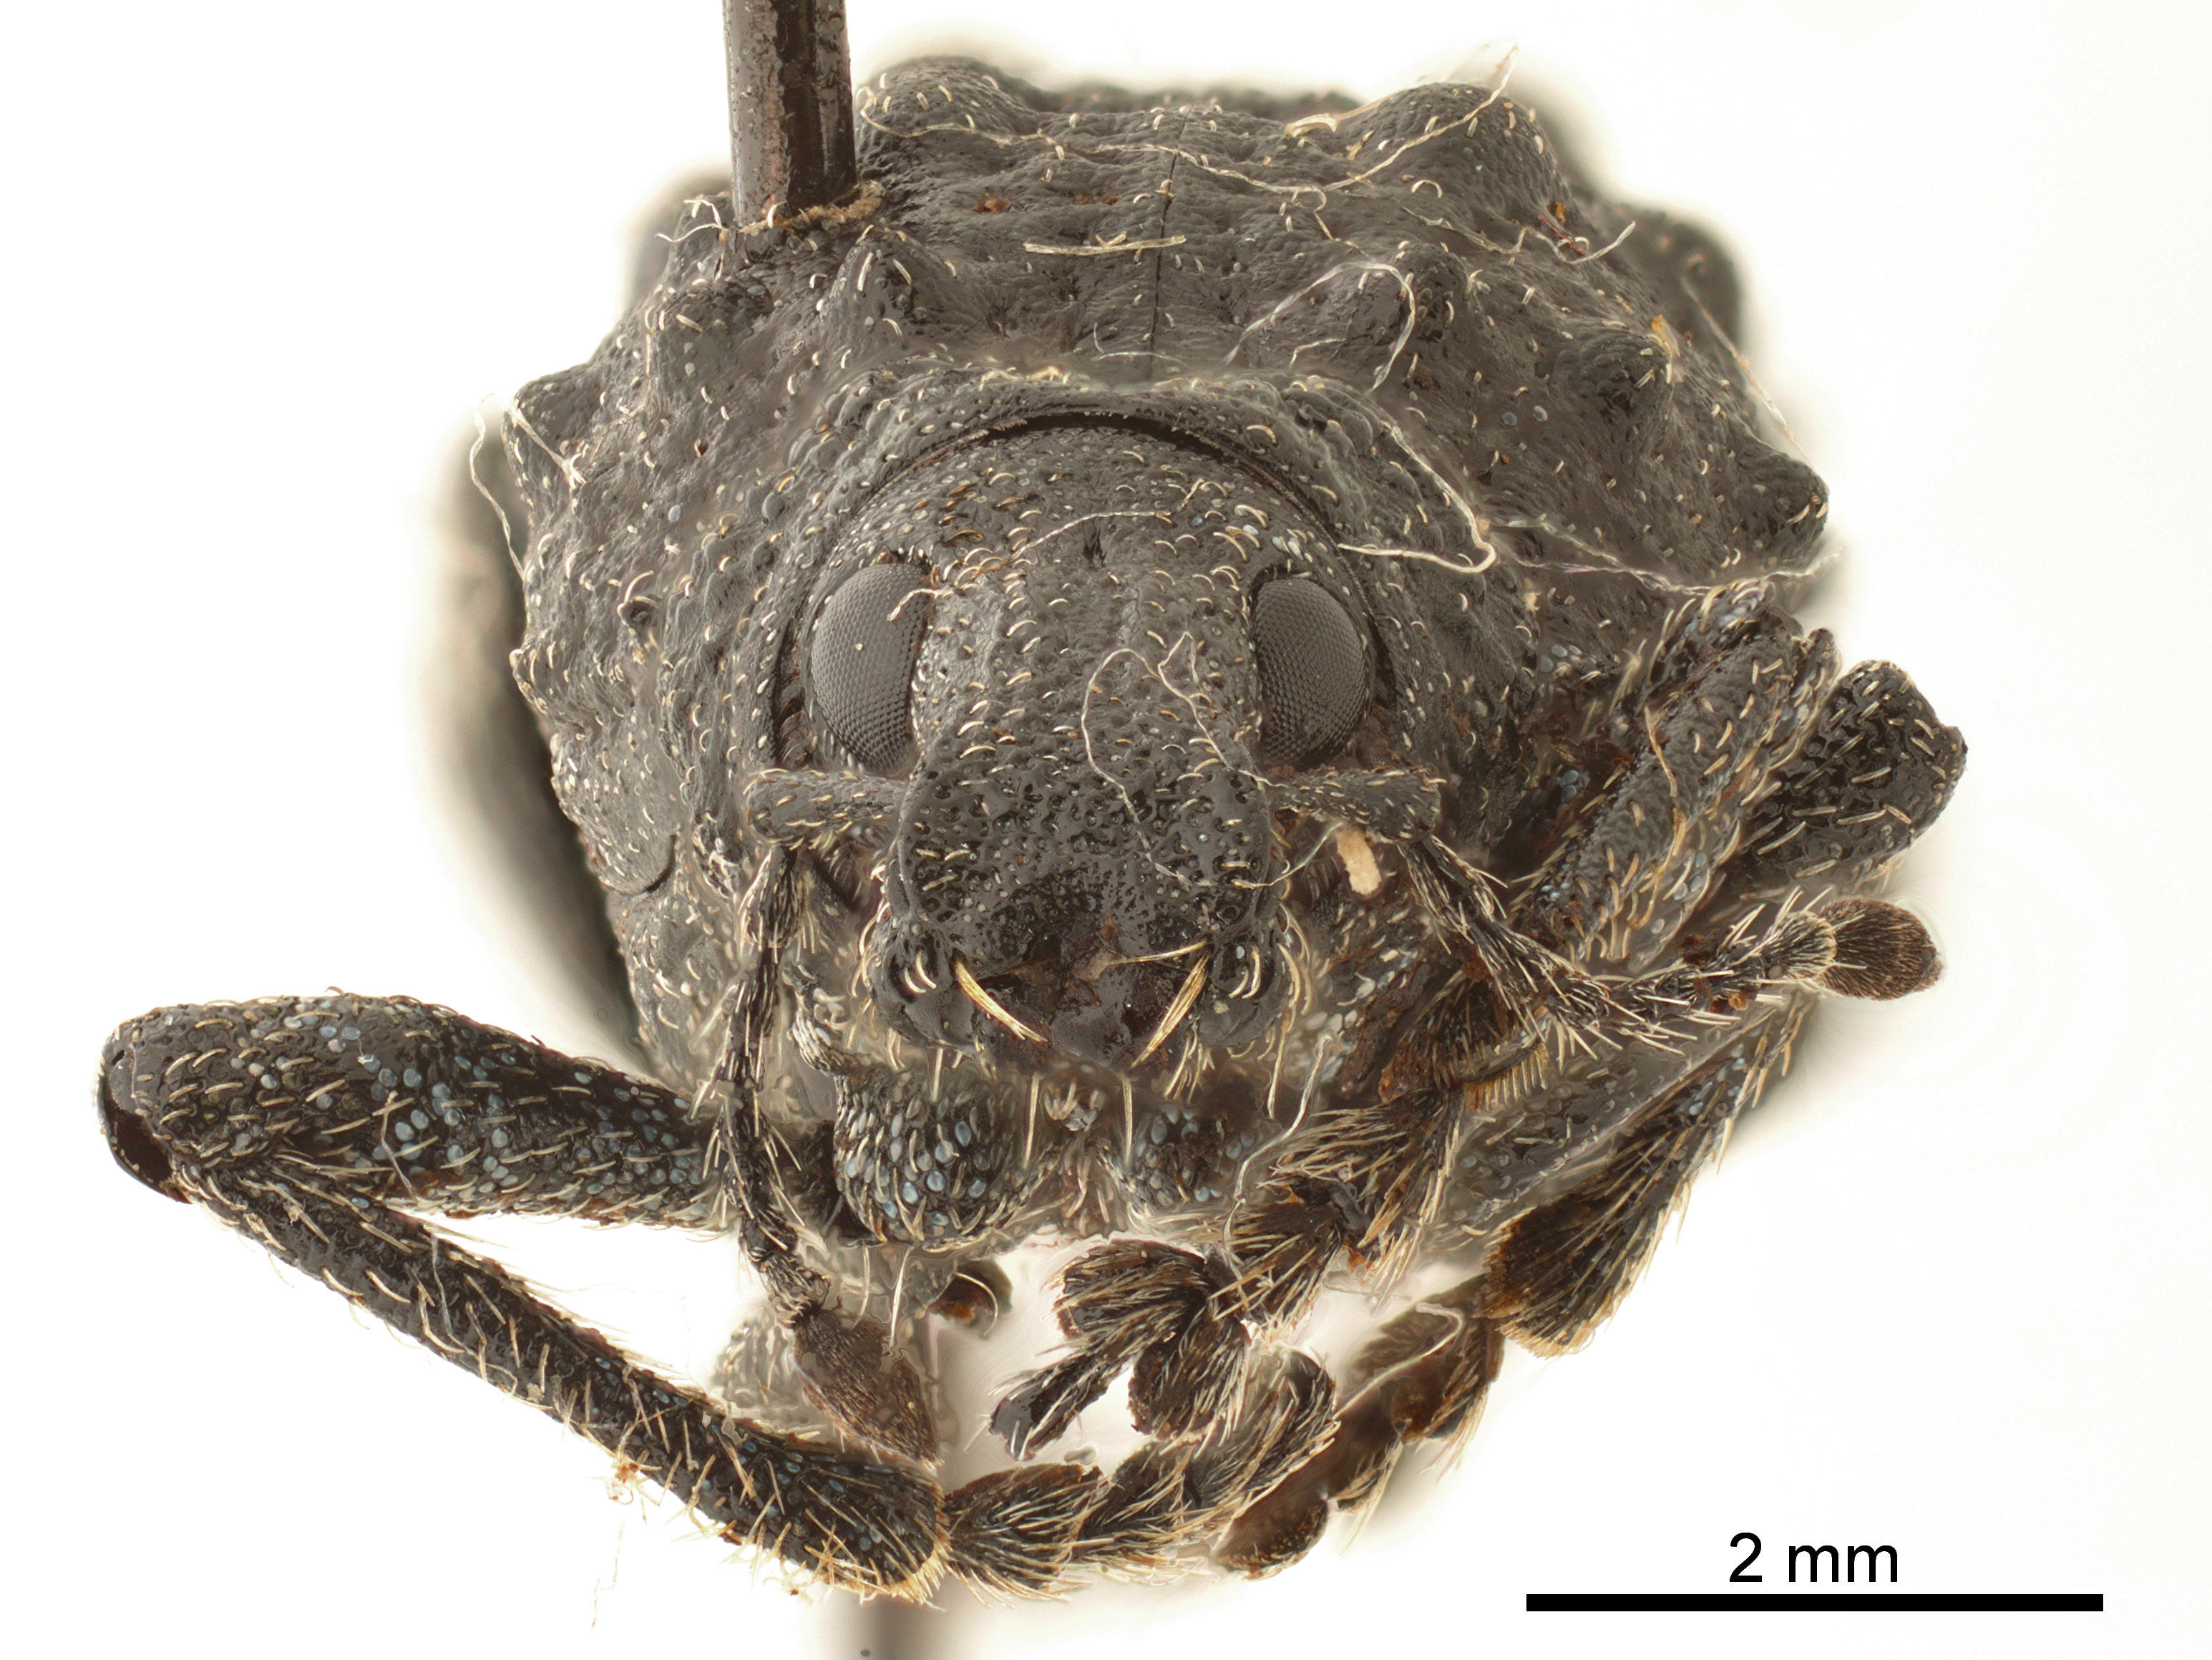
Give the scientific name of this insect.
Megalometis spinifer
